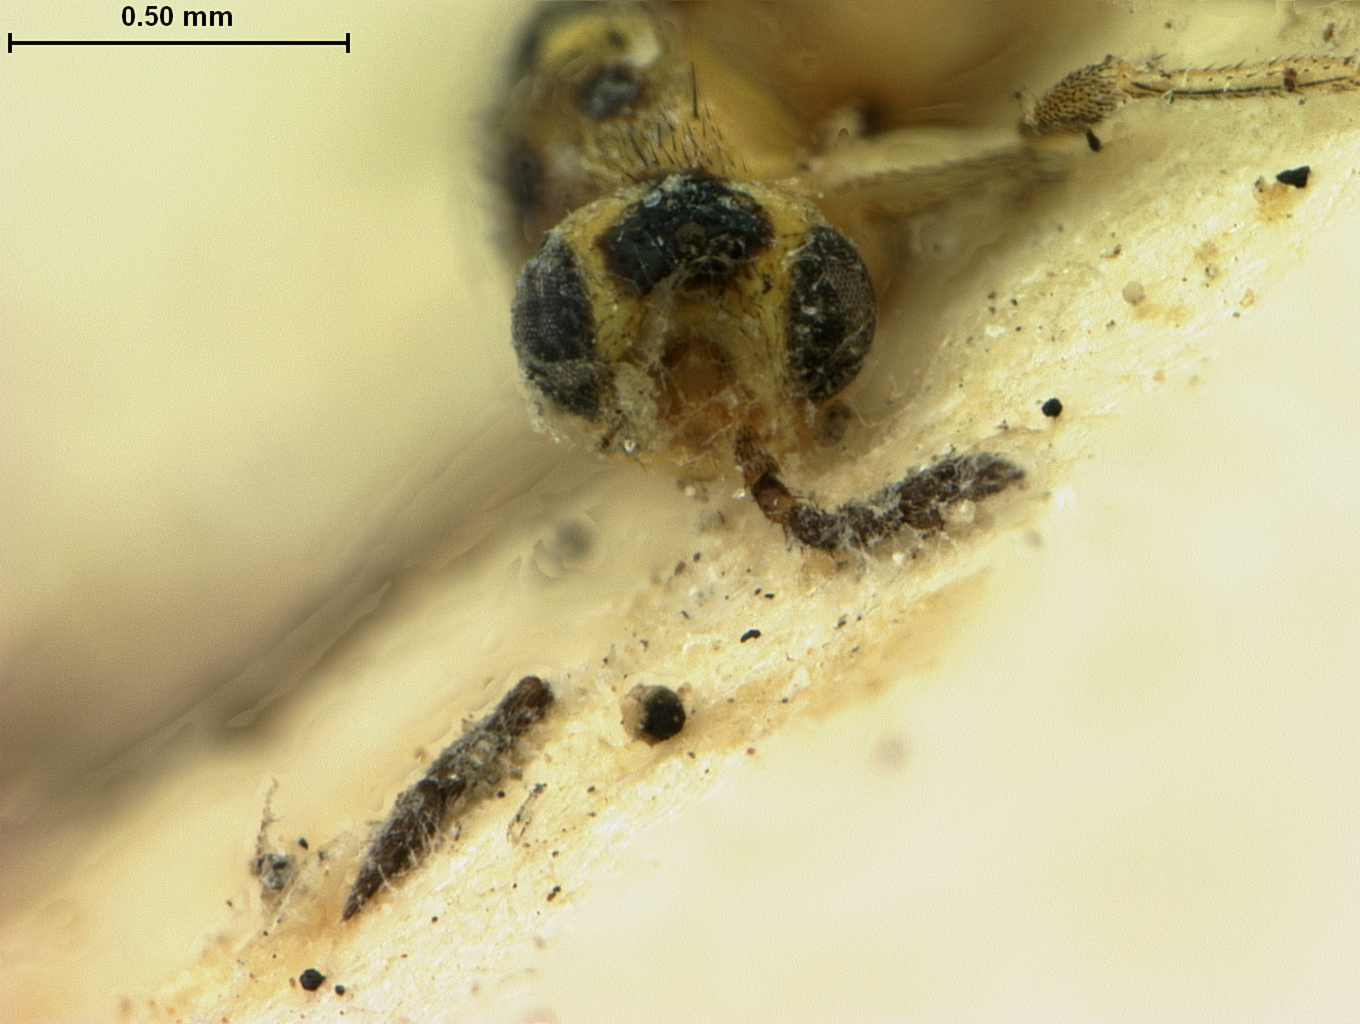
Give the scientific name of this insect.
Elasmus japonicus
